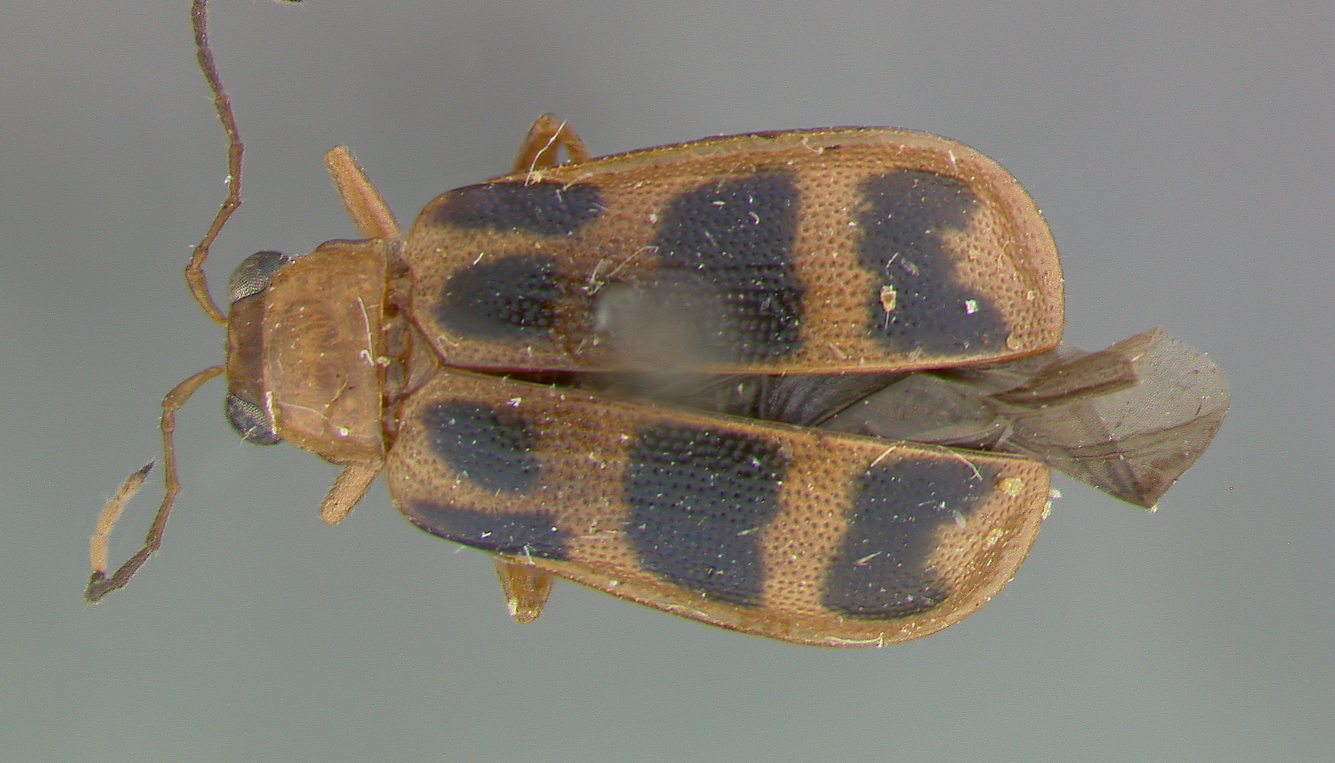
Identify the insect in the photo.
Potamobrotica trifasciata
